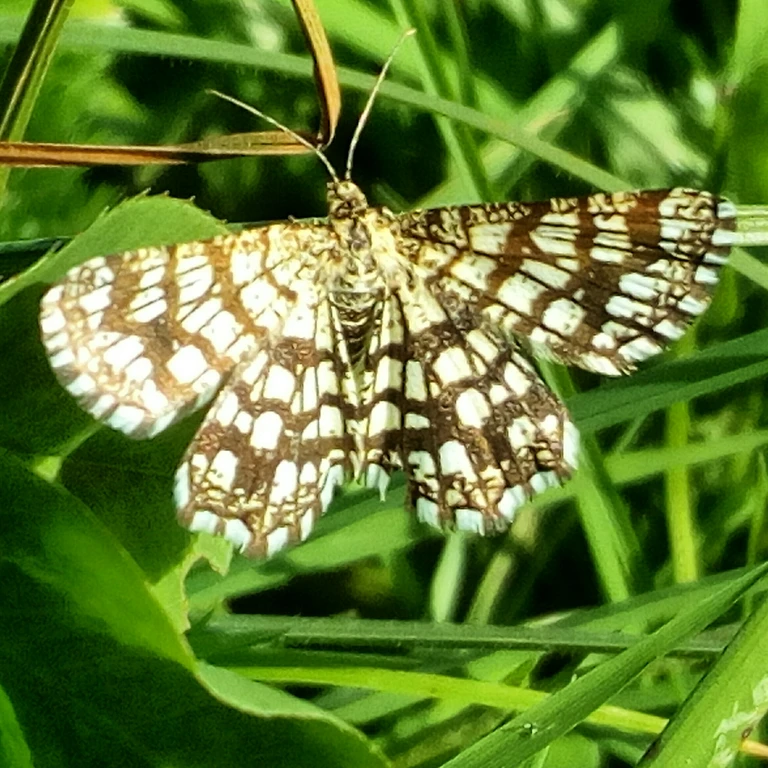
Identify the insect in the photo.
Chiasmia clathrata
